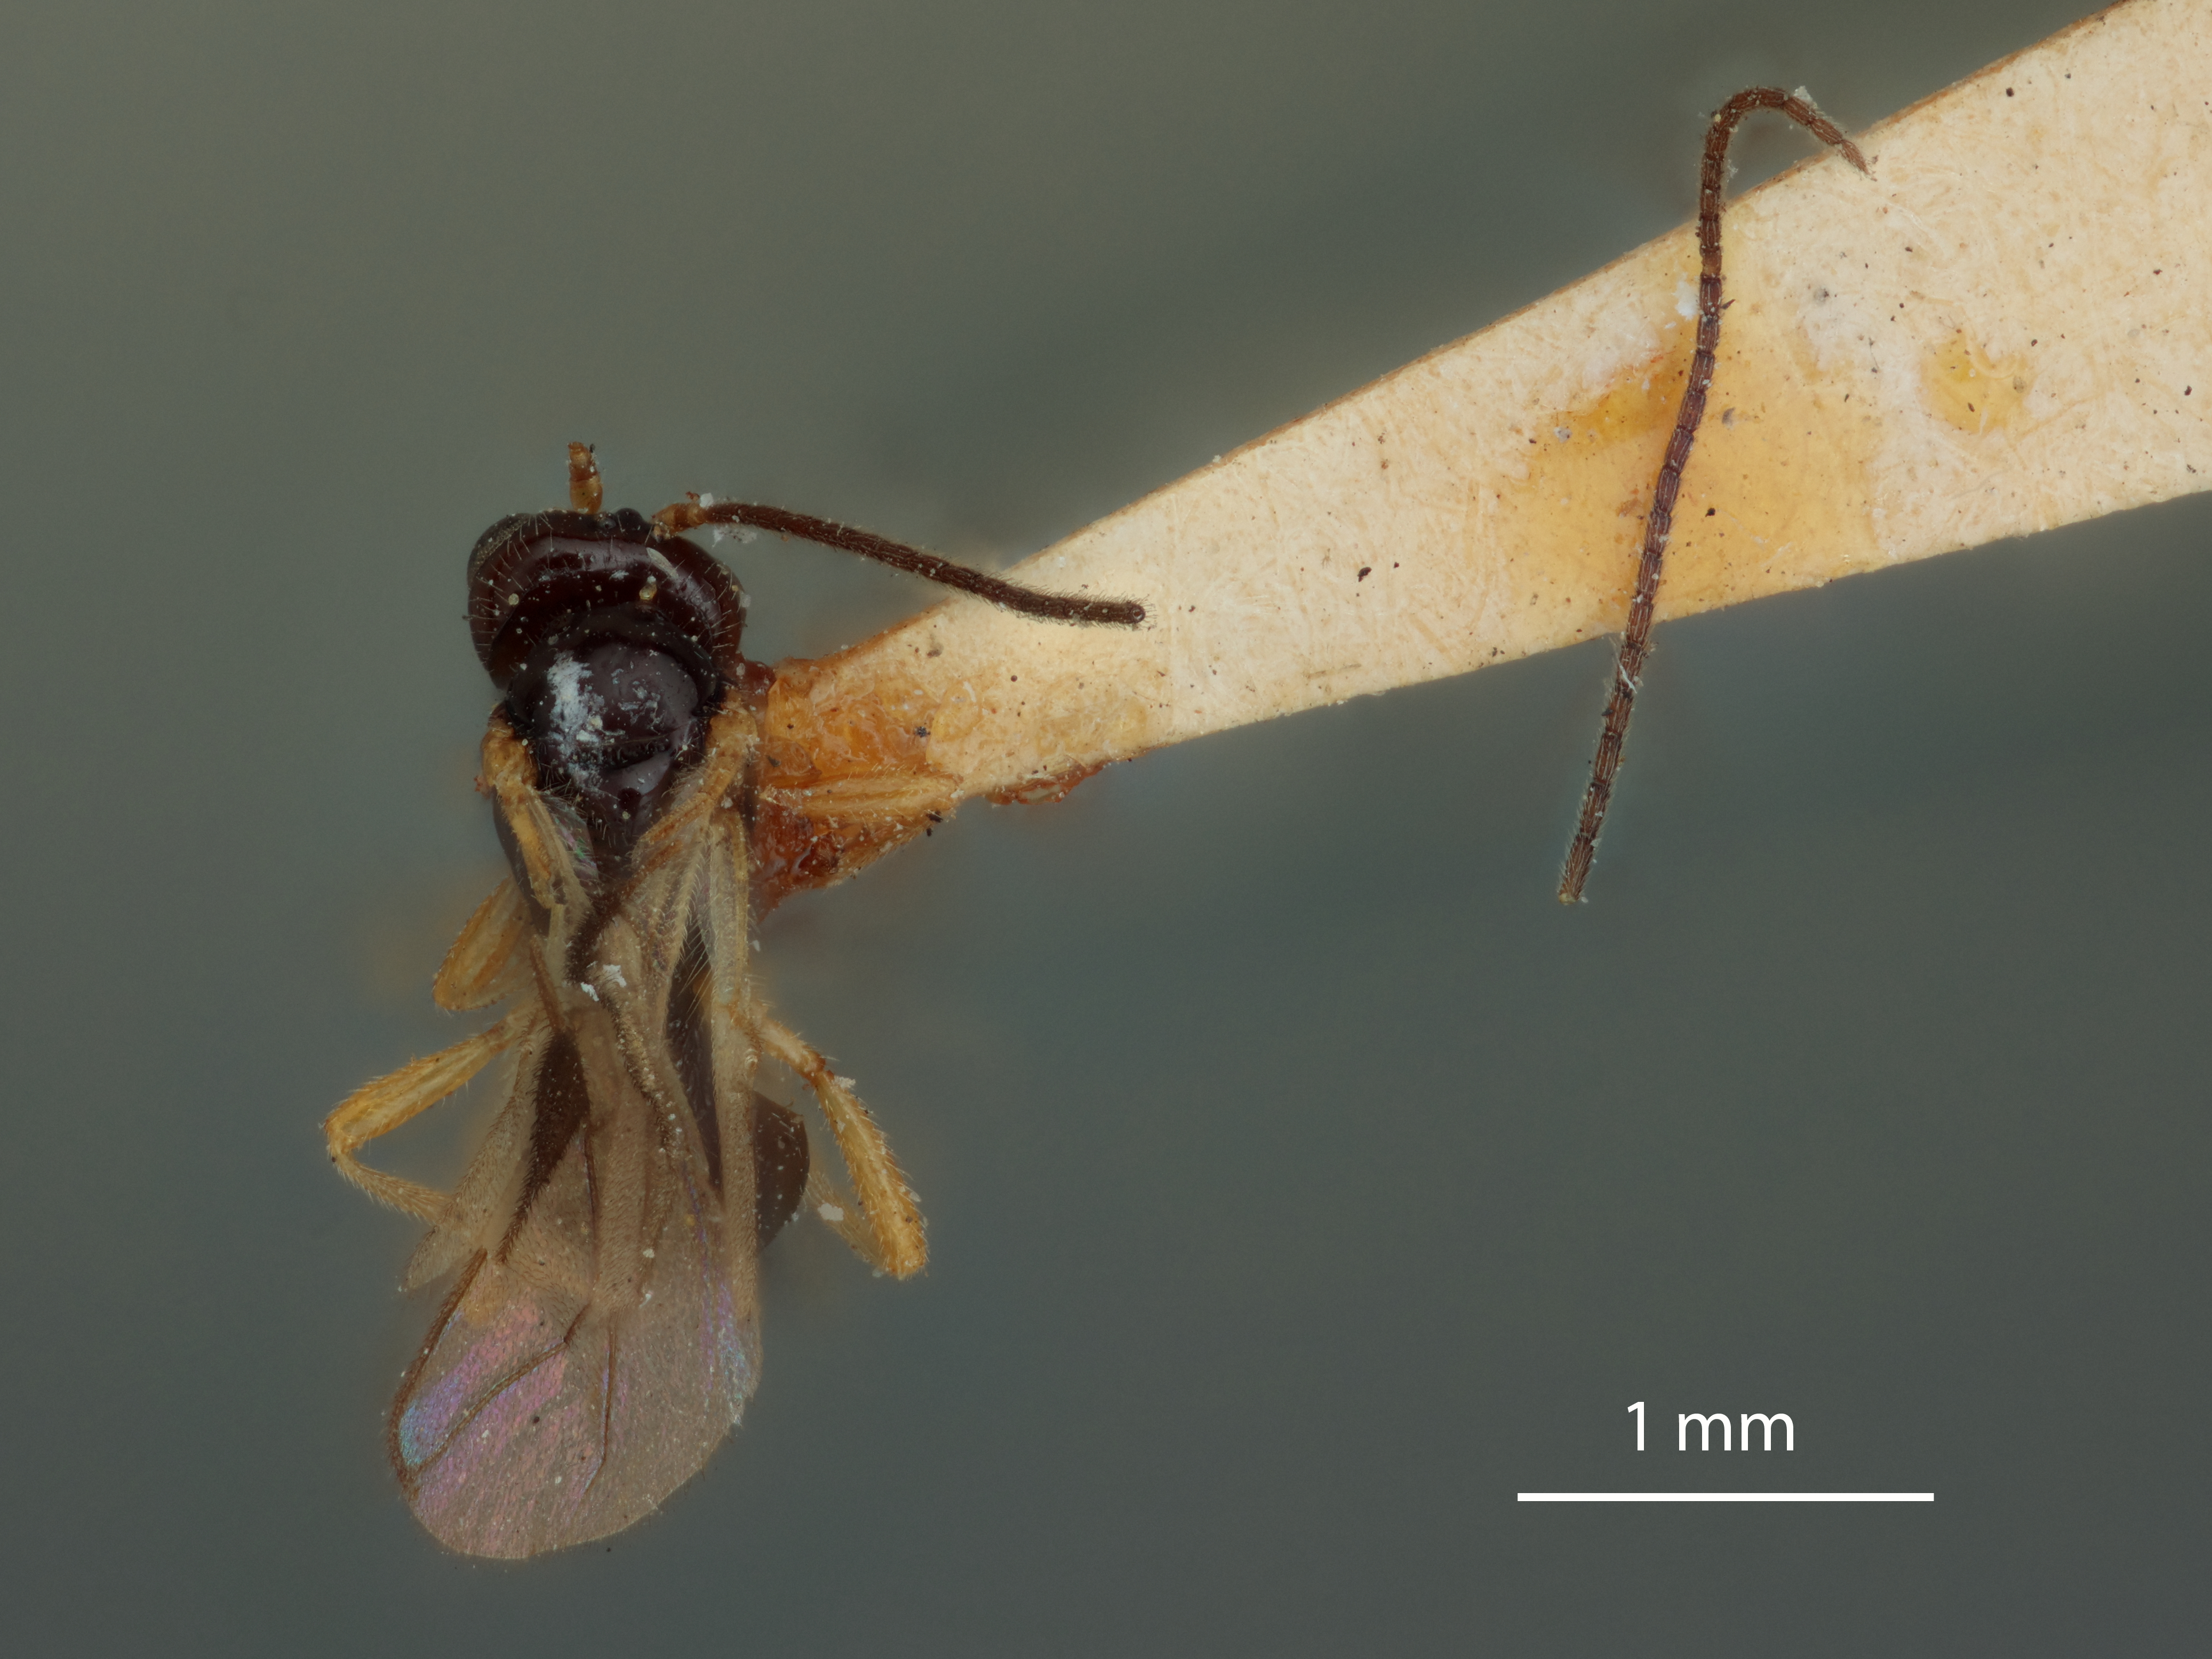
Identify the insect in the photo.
Opius americanus
